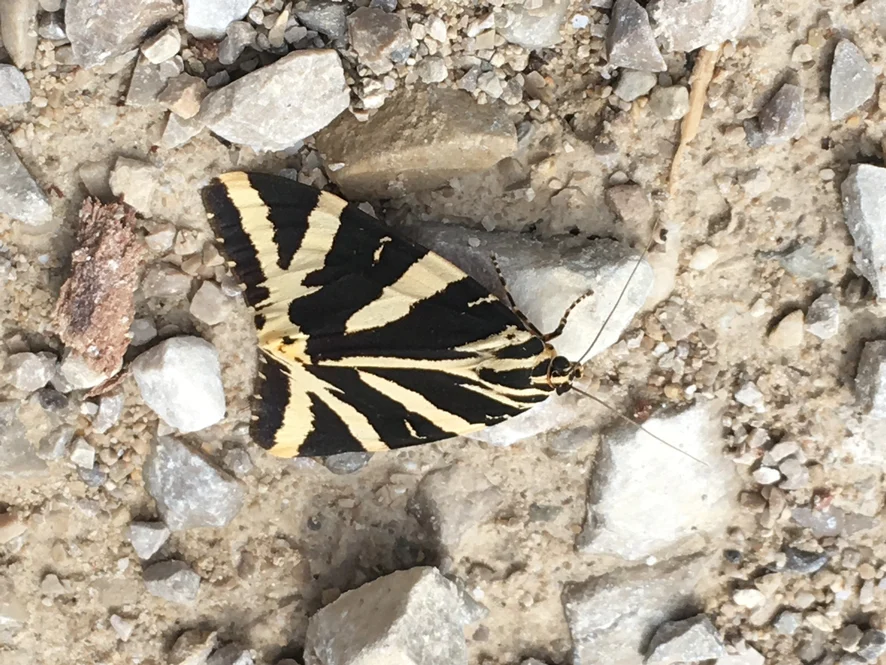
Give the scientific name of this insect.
Euplagia quadripunctaria
